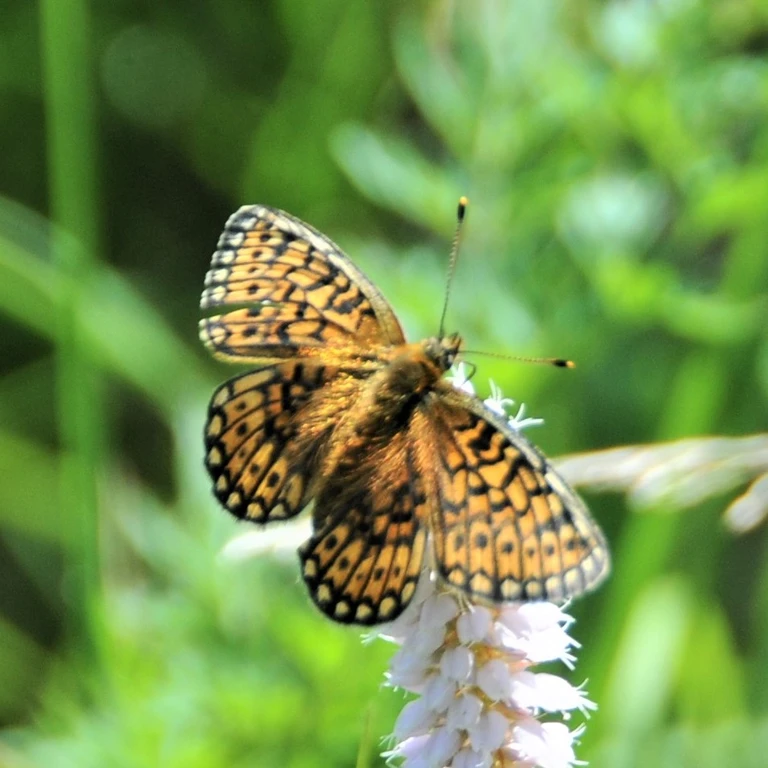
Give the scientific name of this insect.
Boloria eunomia
